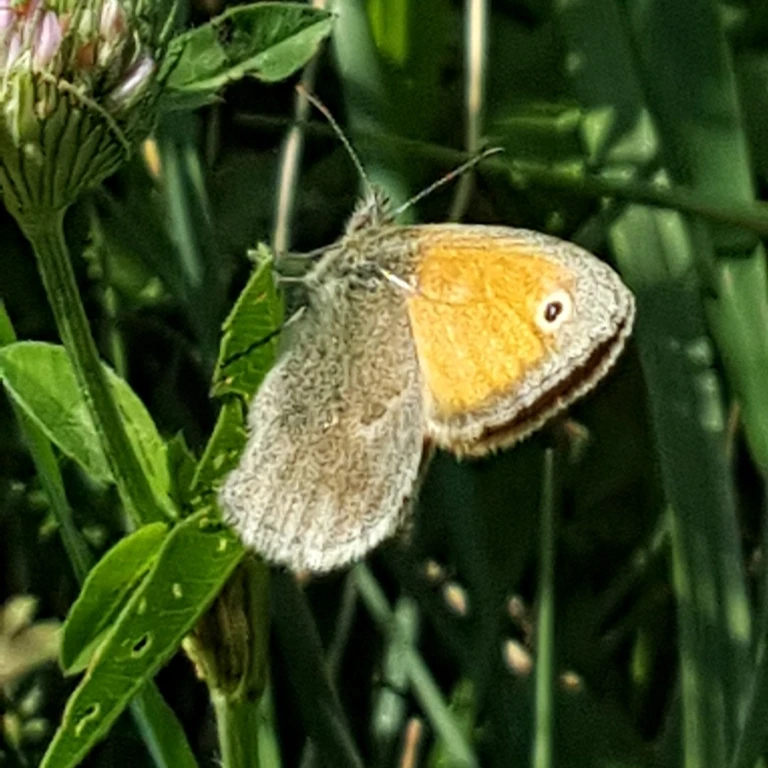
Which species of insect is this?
Coenonympha pamphilus
